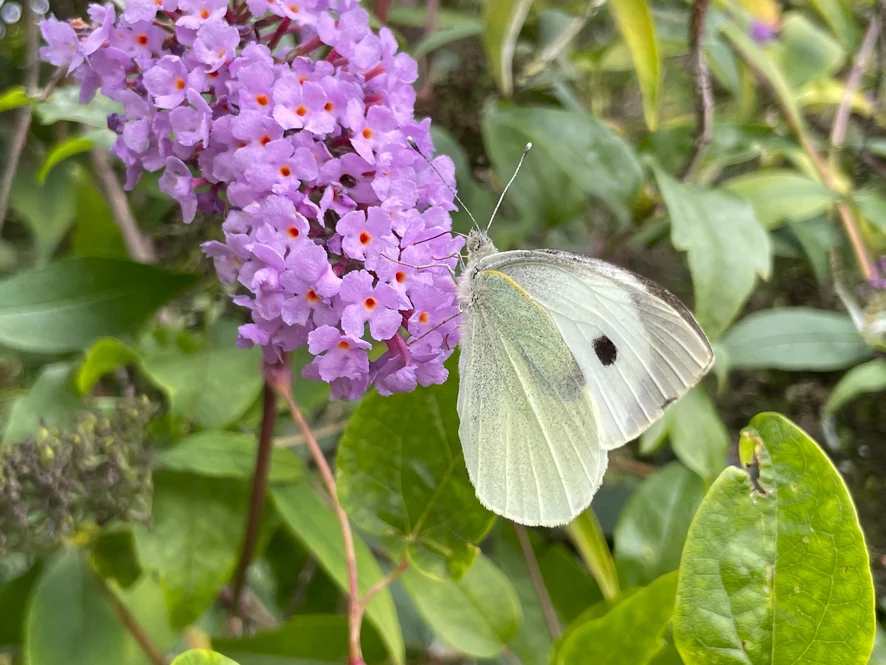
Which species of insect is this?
Pieris brassicae
